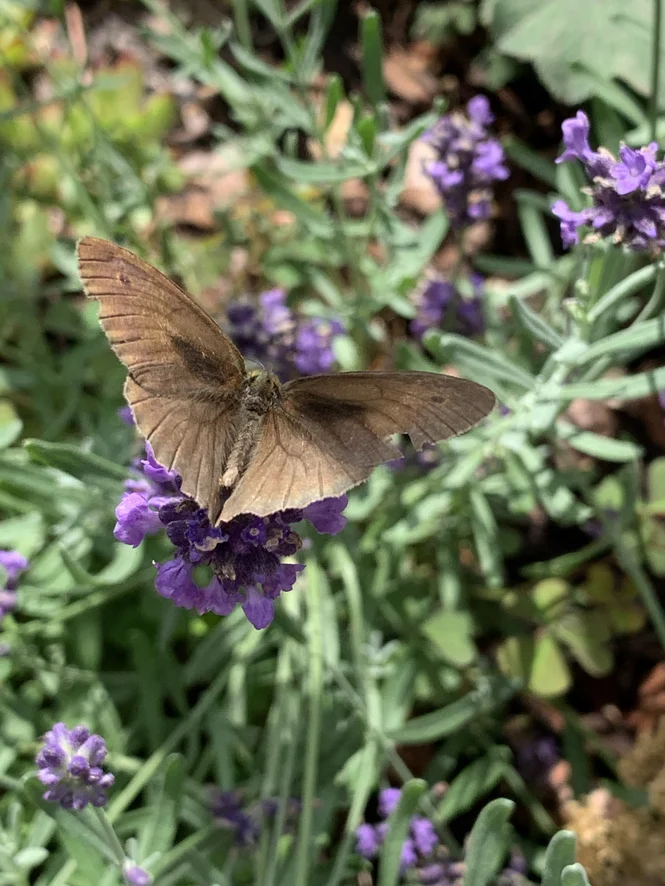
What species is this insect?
Maniola jurtina
